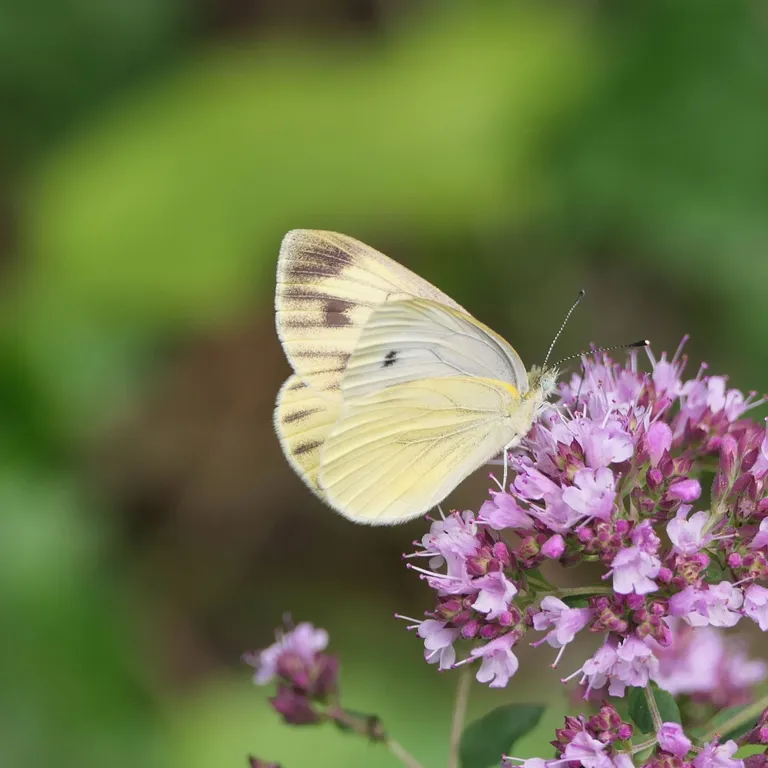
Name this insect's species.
Pieris bryoniae
